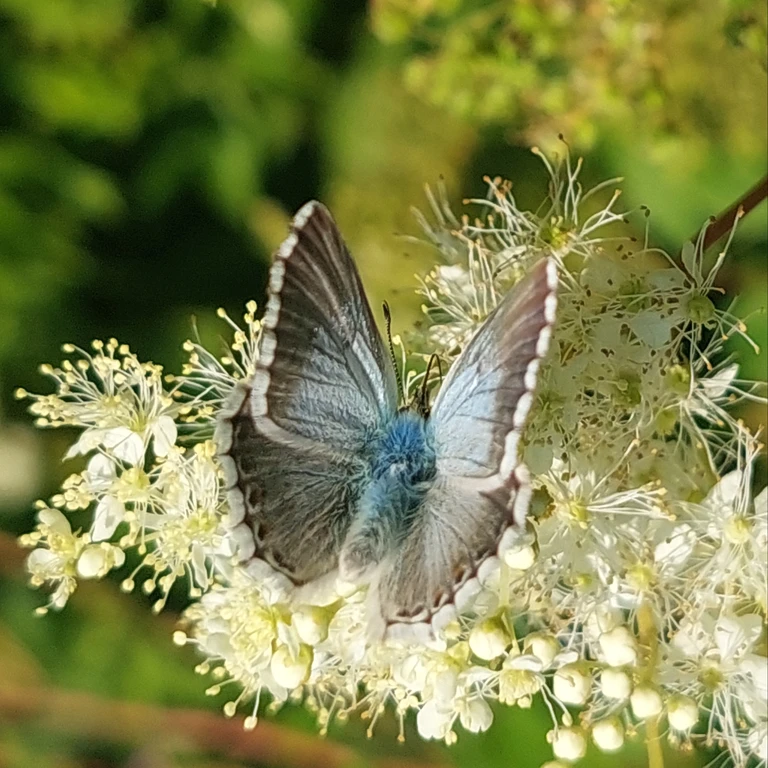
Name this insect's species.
Lysandra coridon
